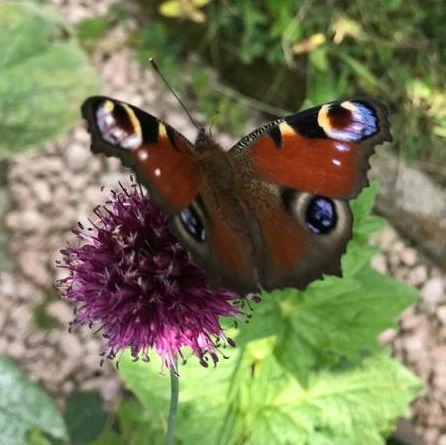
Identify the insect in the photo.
Aglais io
